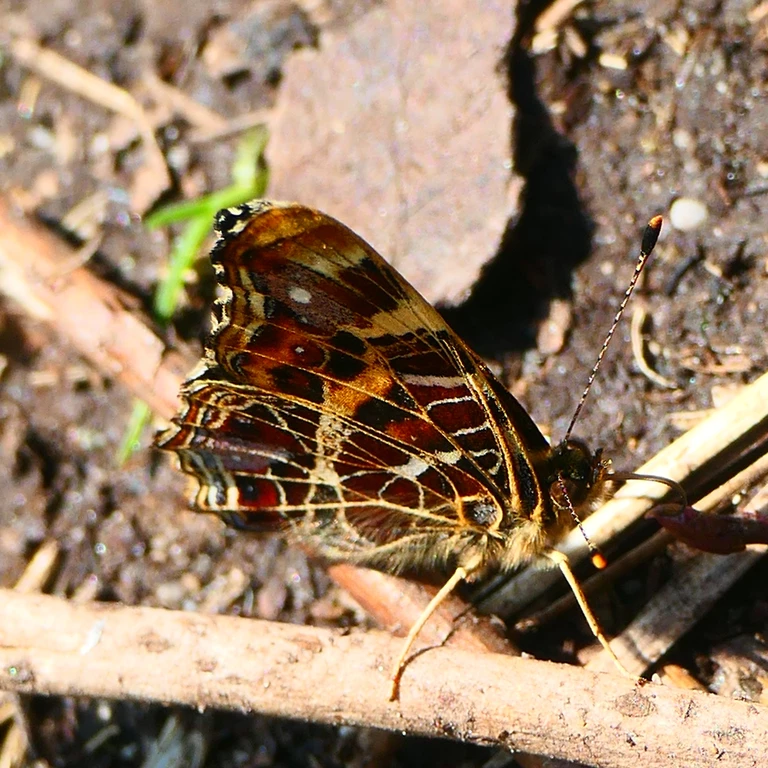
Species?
Araschnia levana
